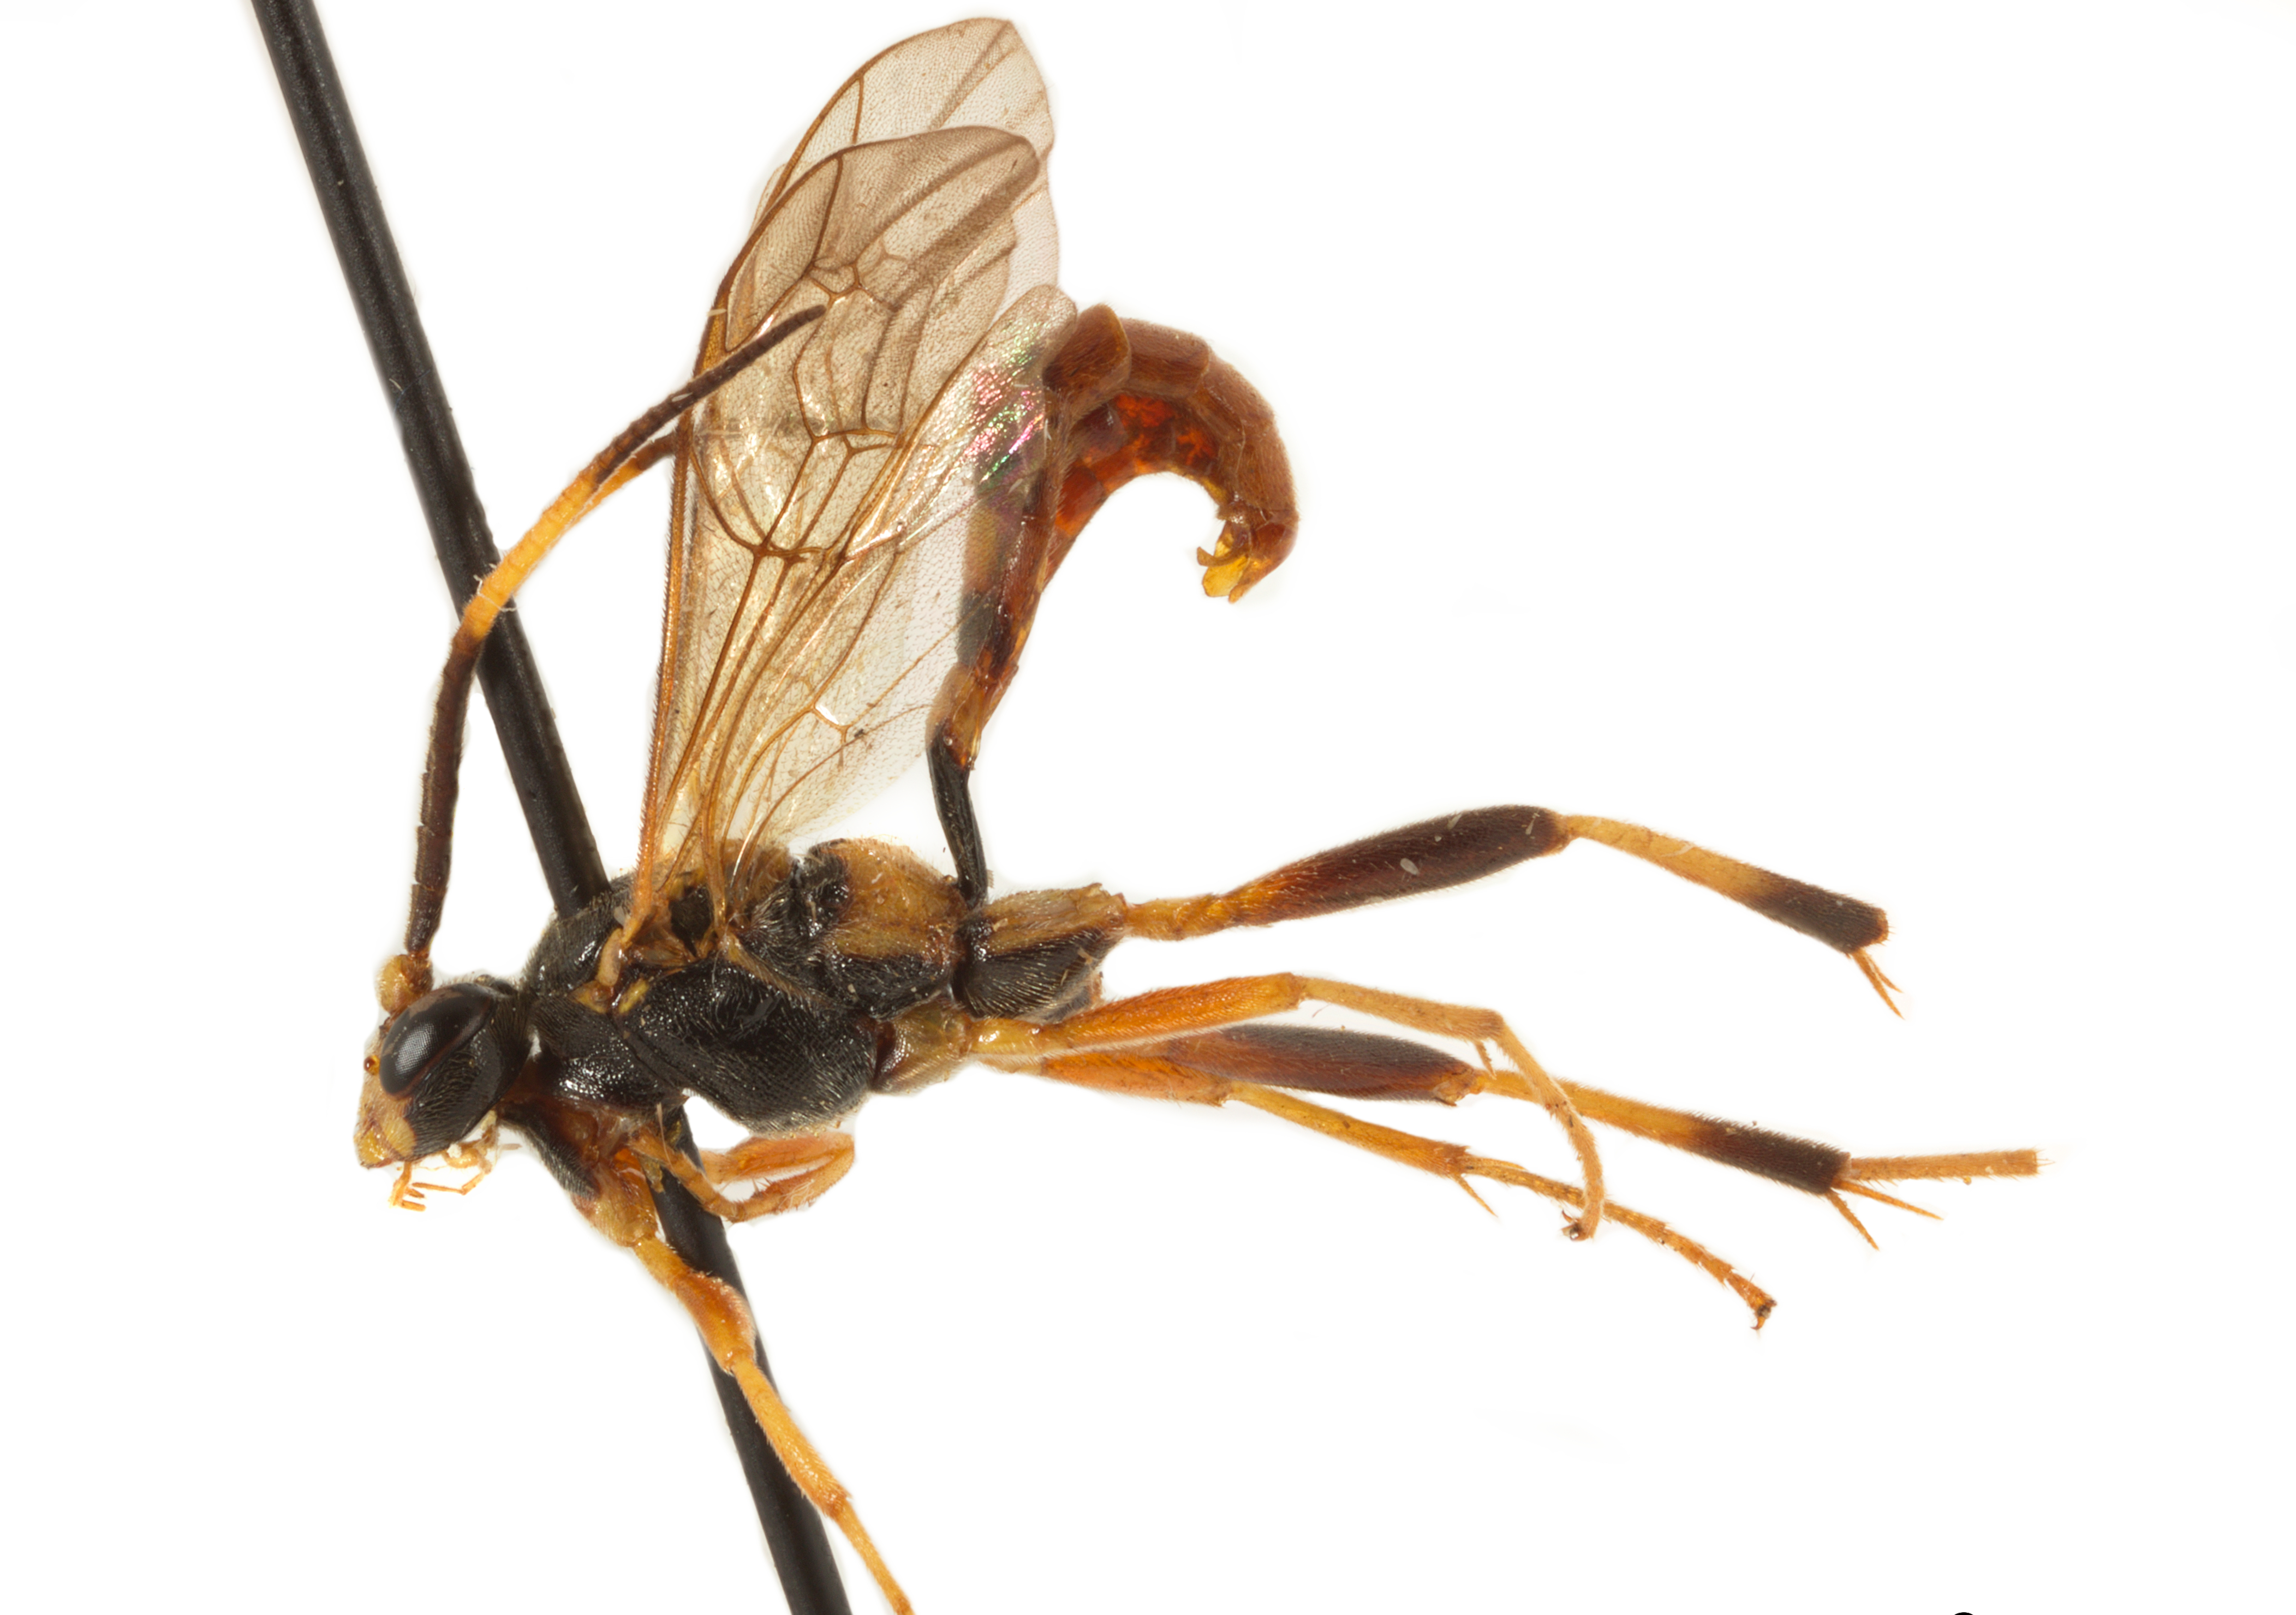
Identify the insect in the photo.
Polytribax contiguus
